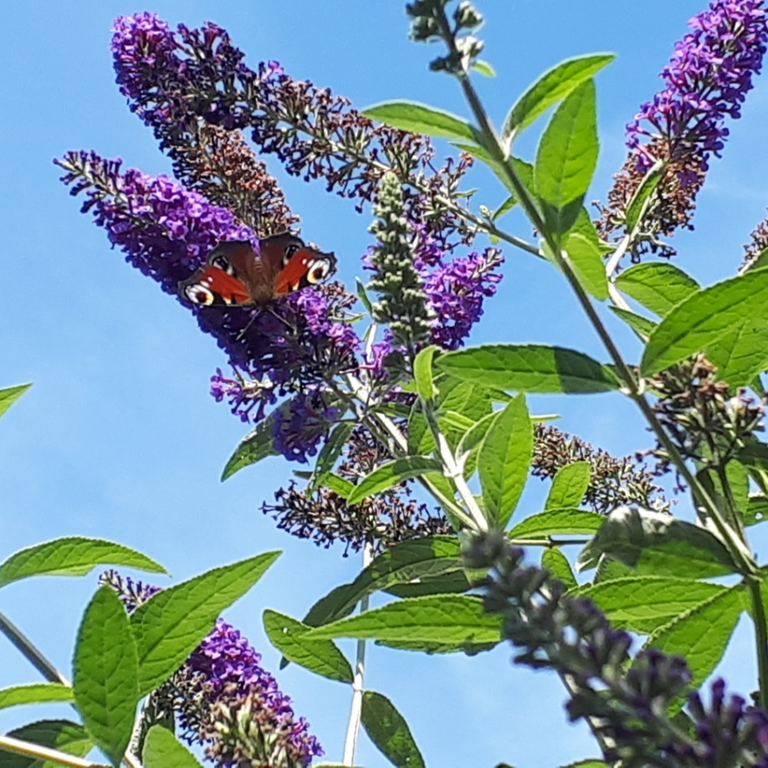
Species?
Aglais io
